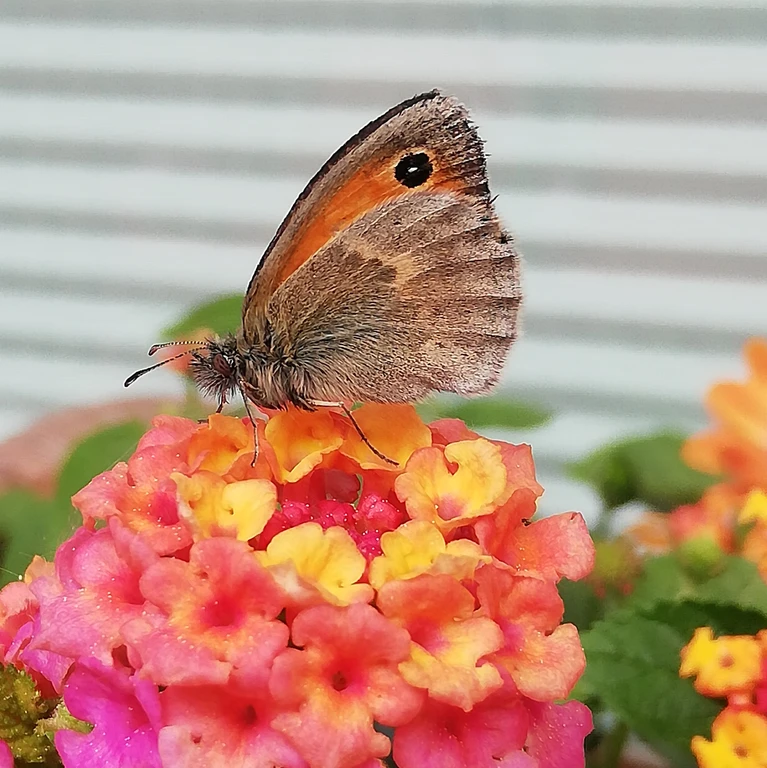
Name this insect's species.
Coenonympha pamphilus
